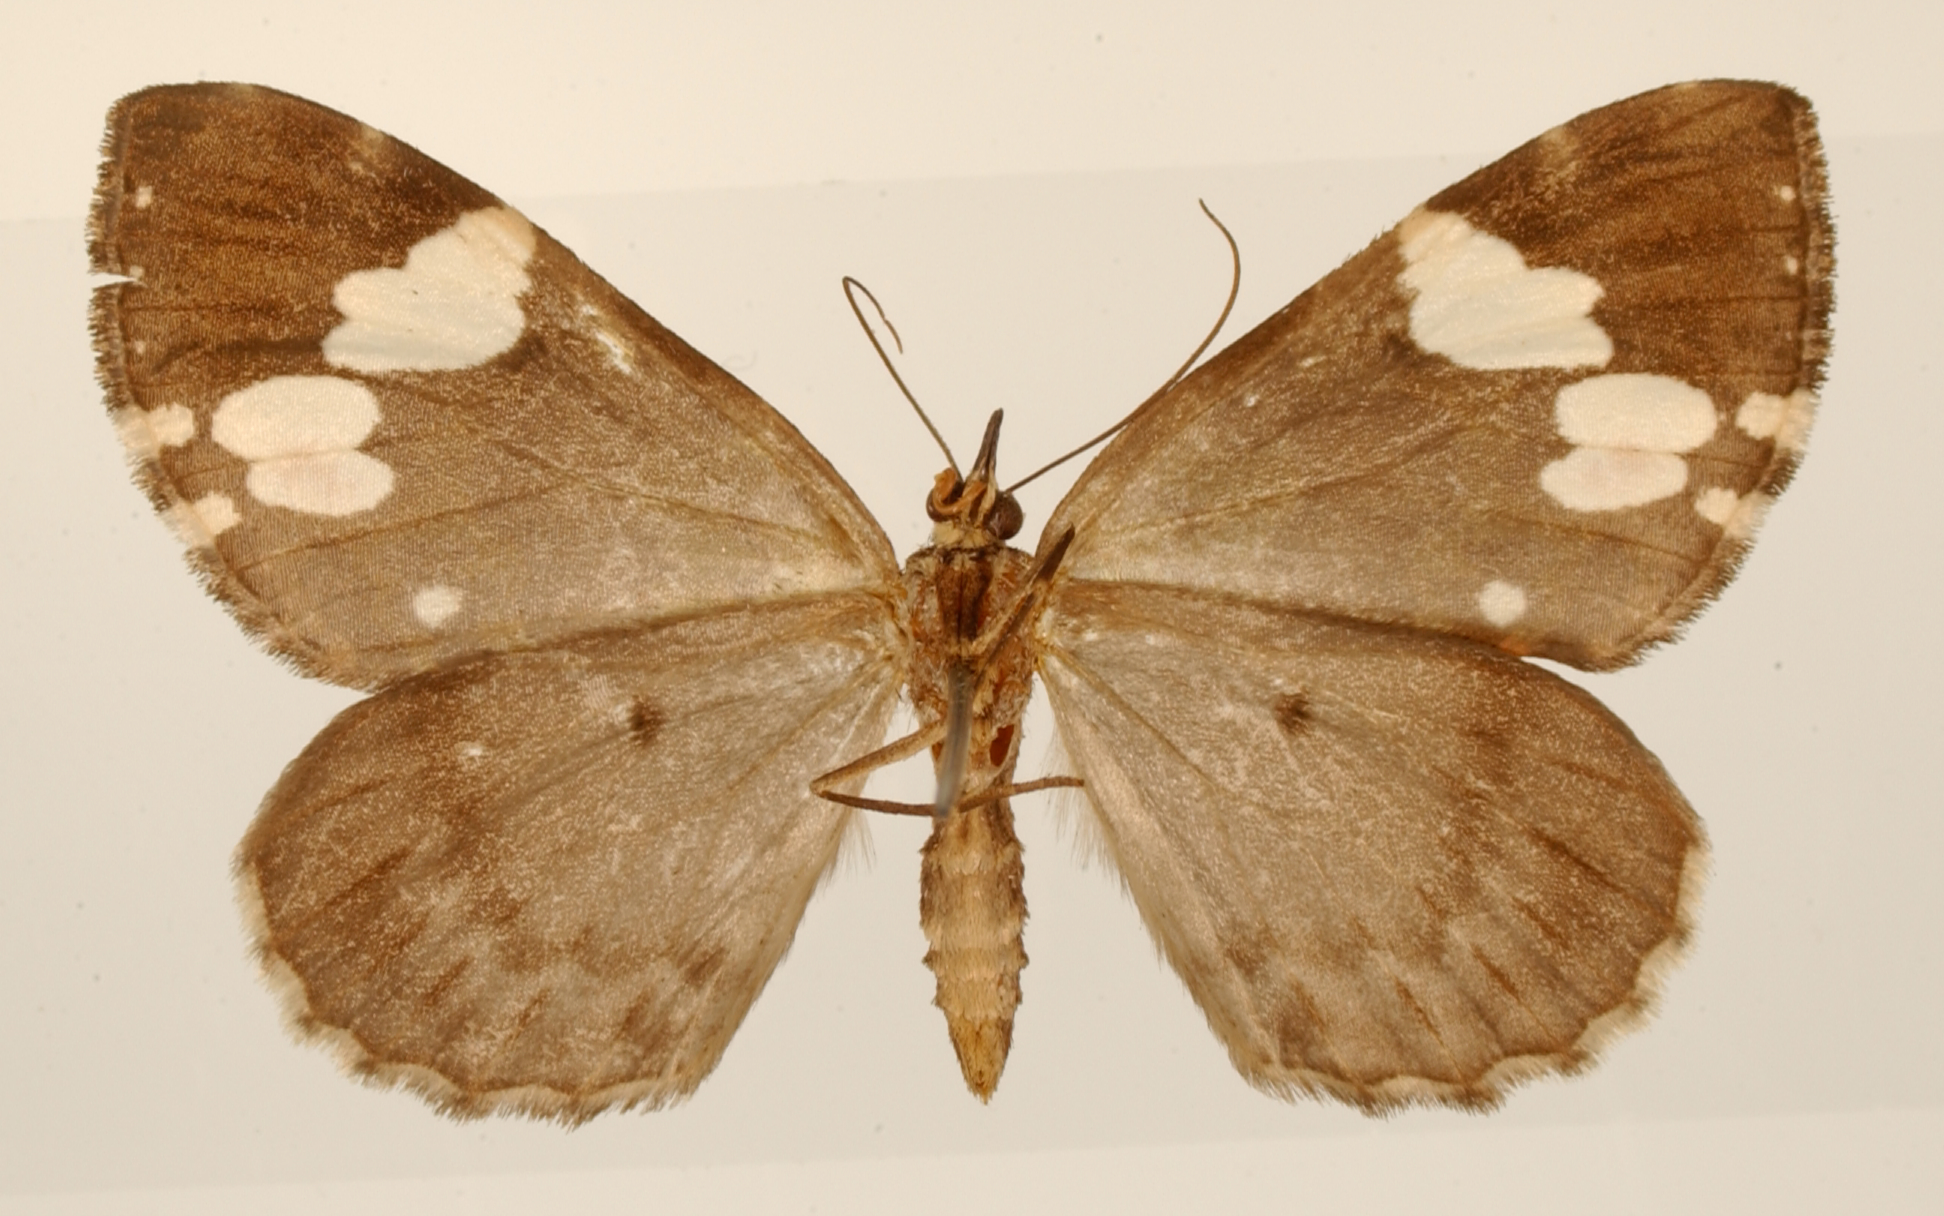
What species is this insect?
Cidaria polyphonta
